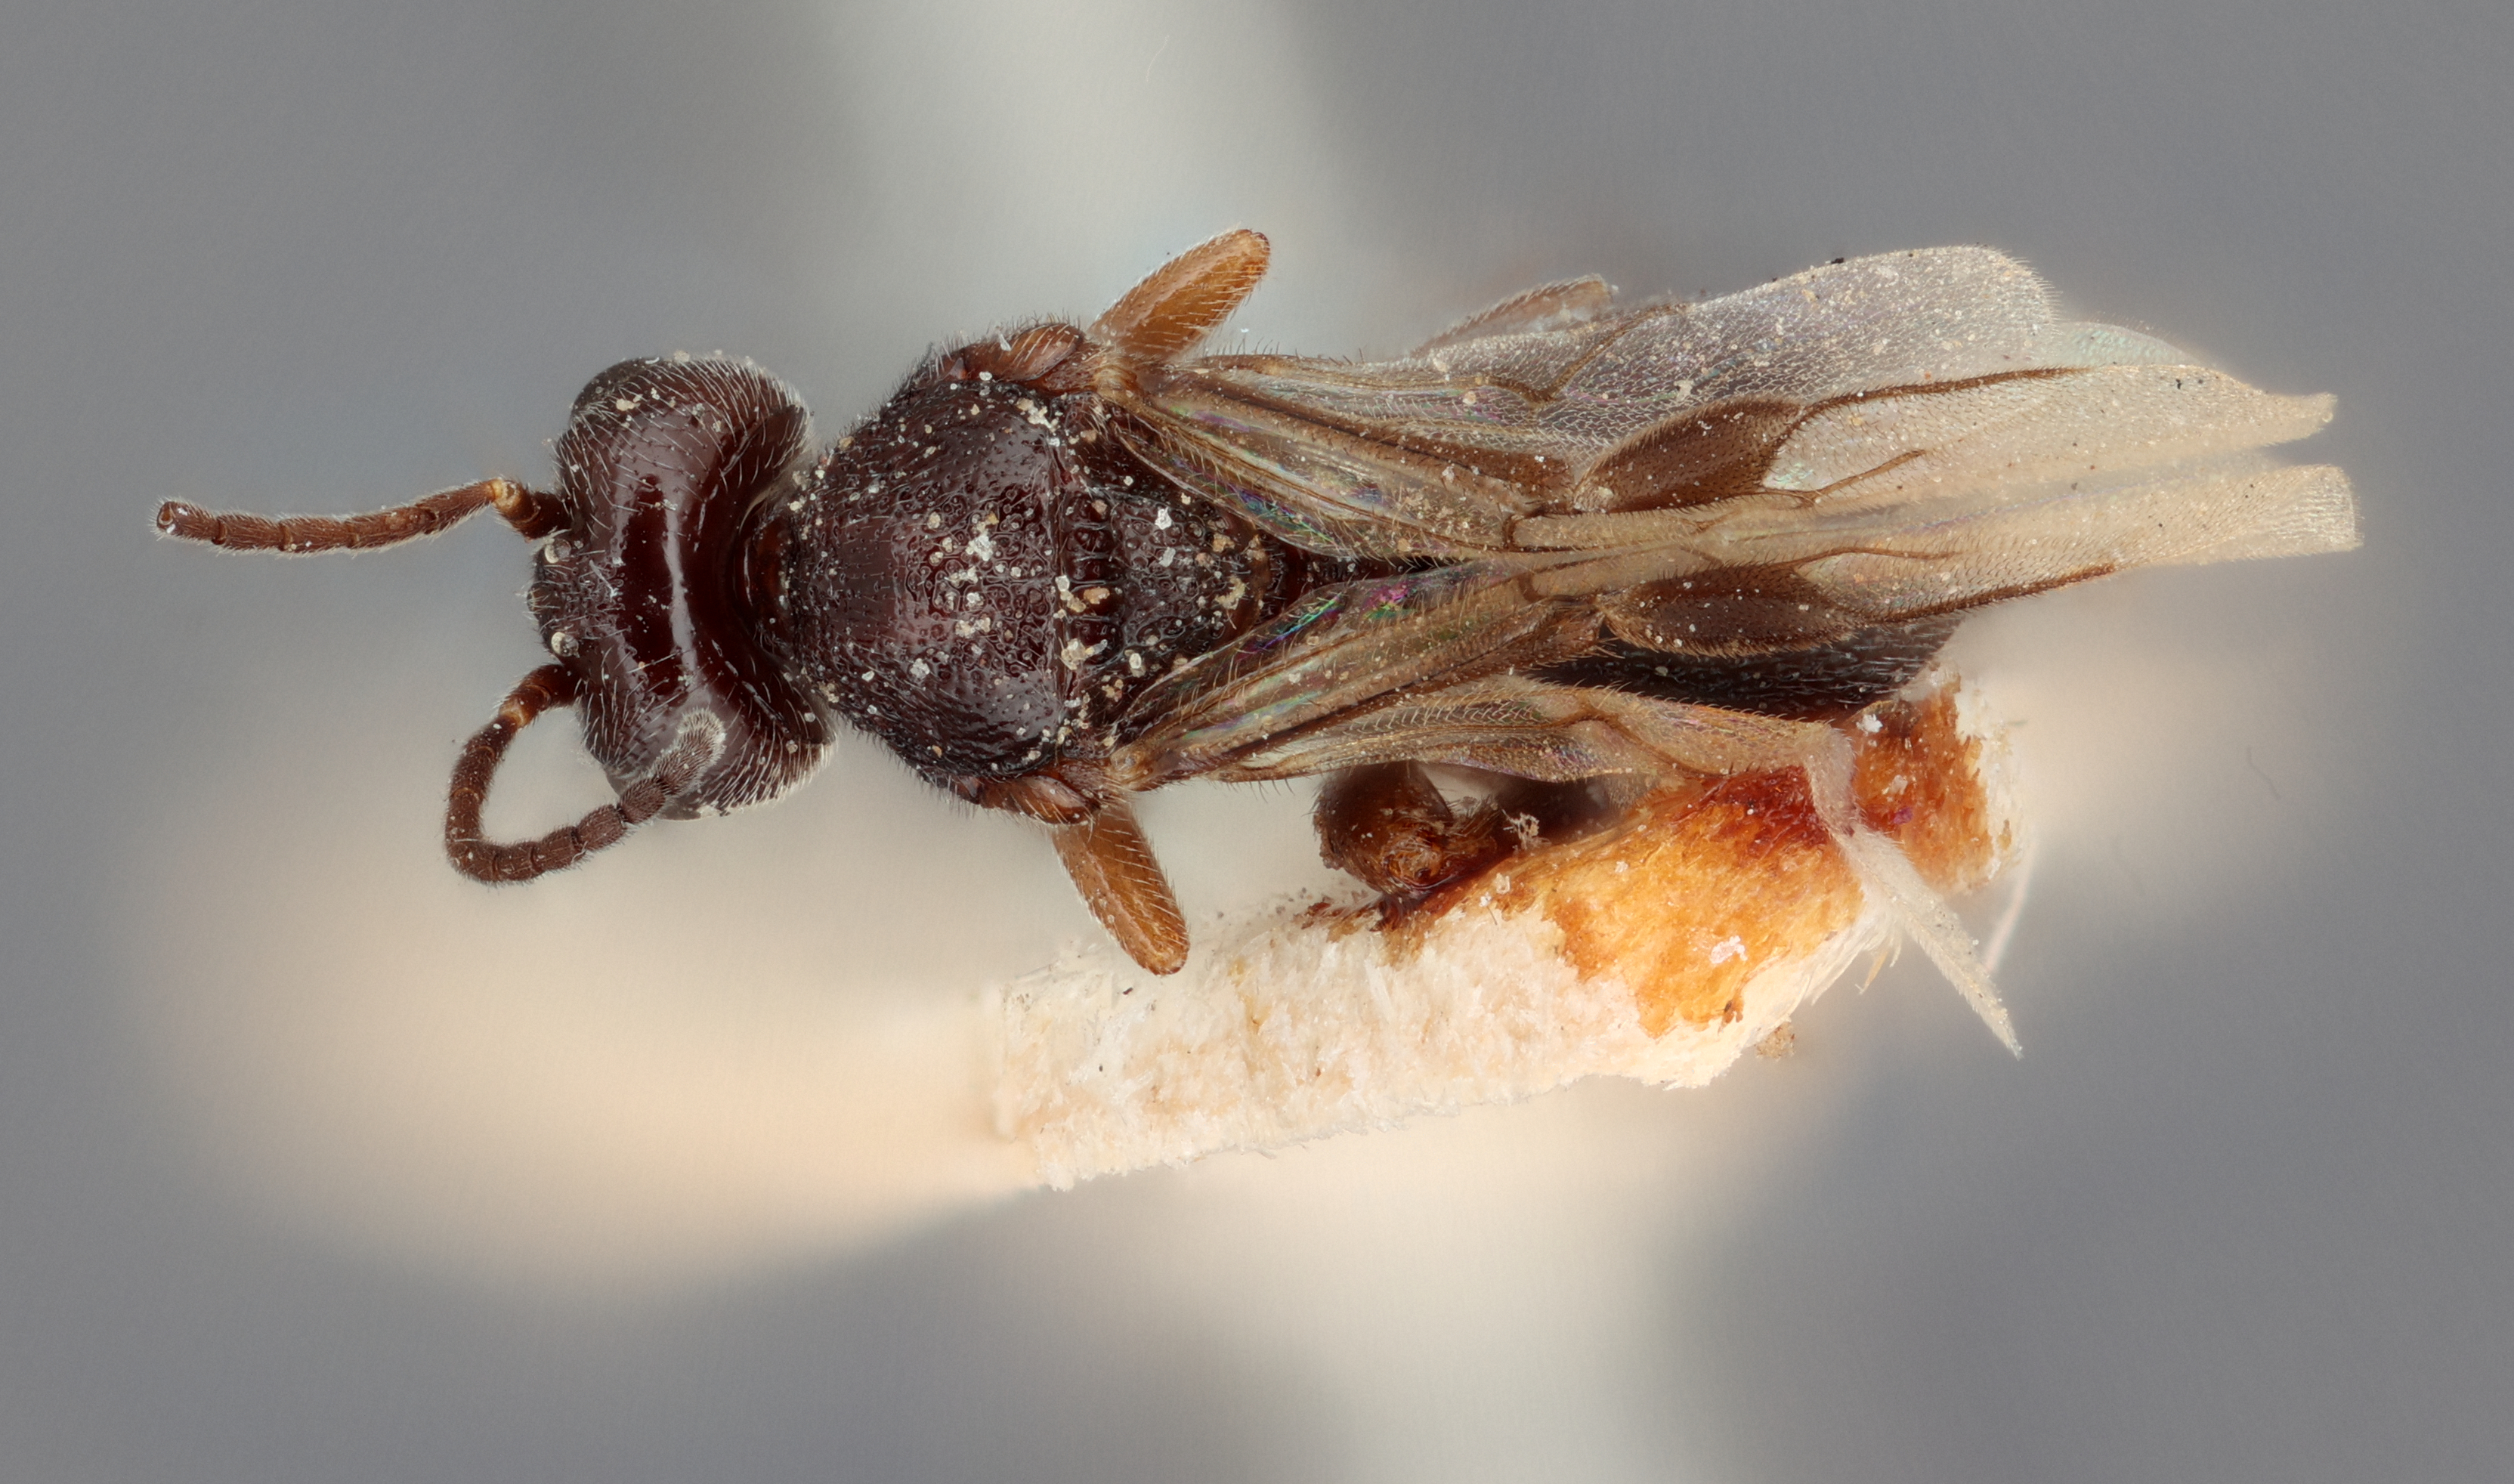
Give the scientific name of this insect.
Urosigalphus neomexicanus
